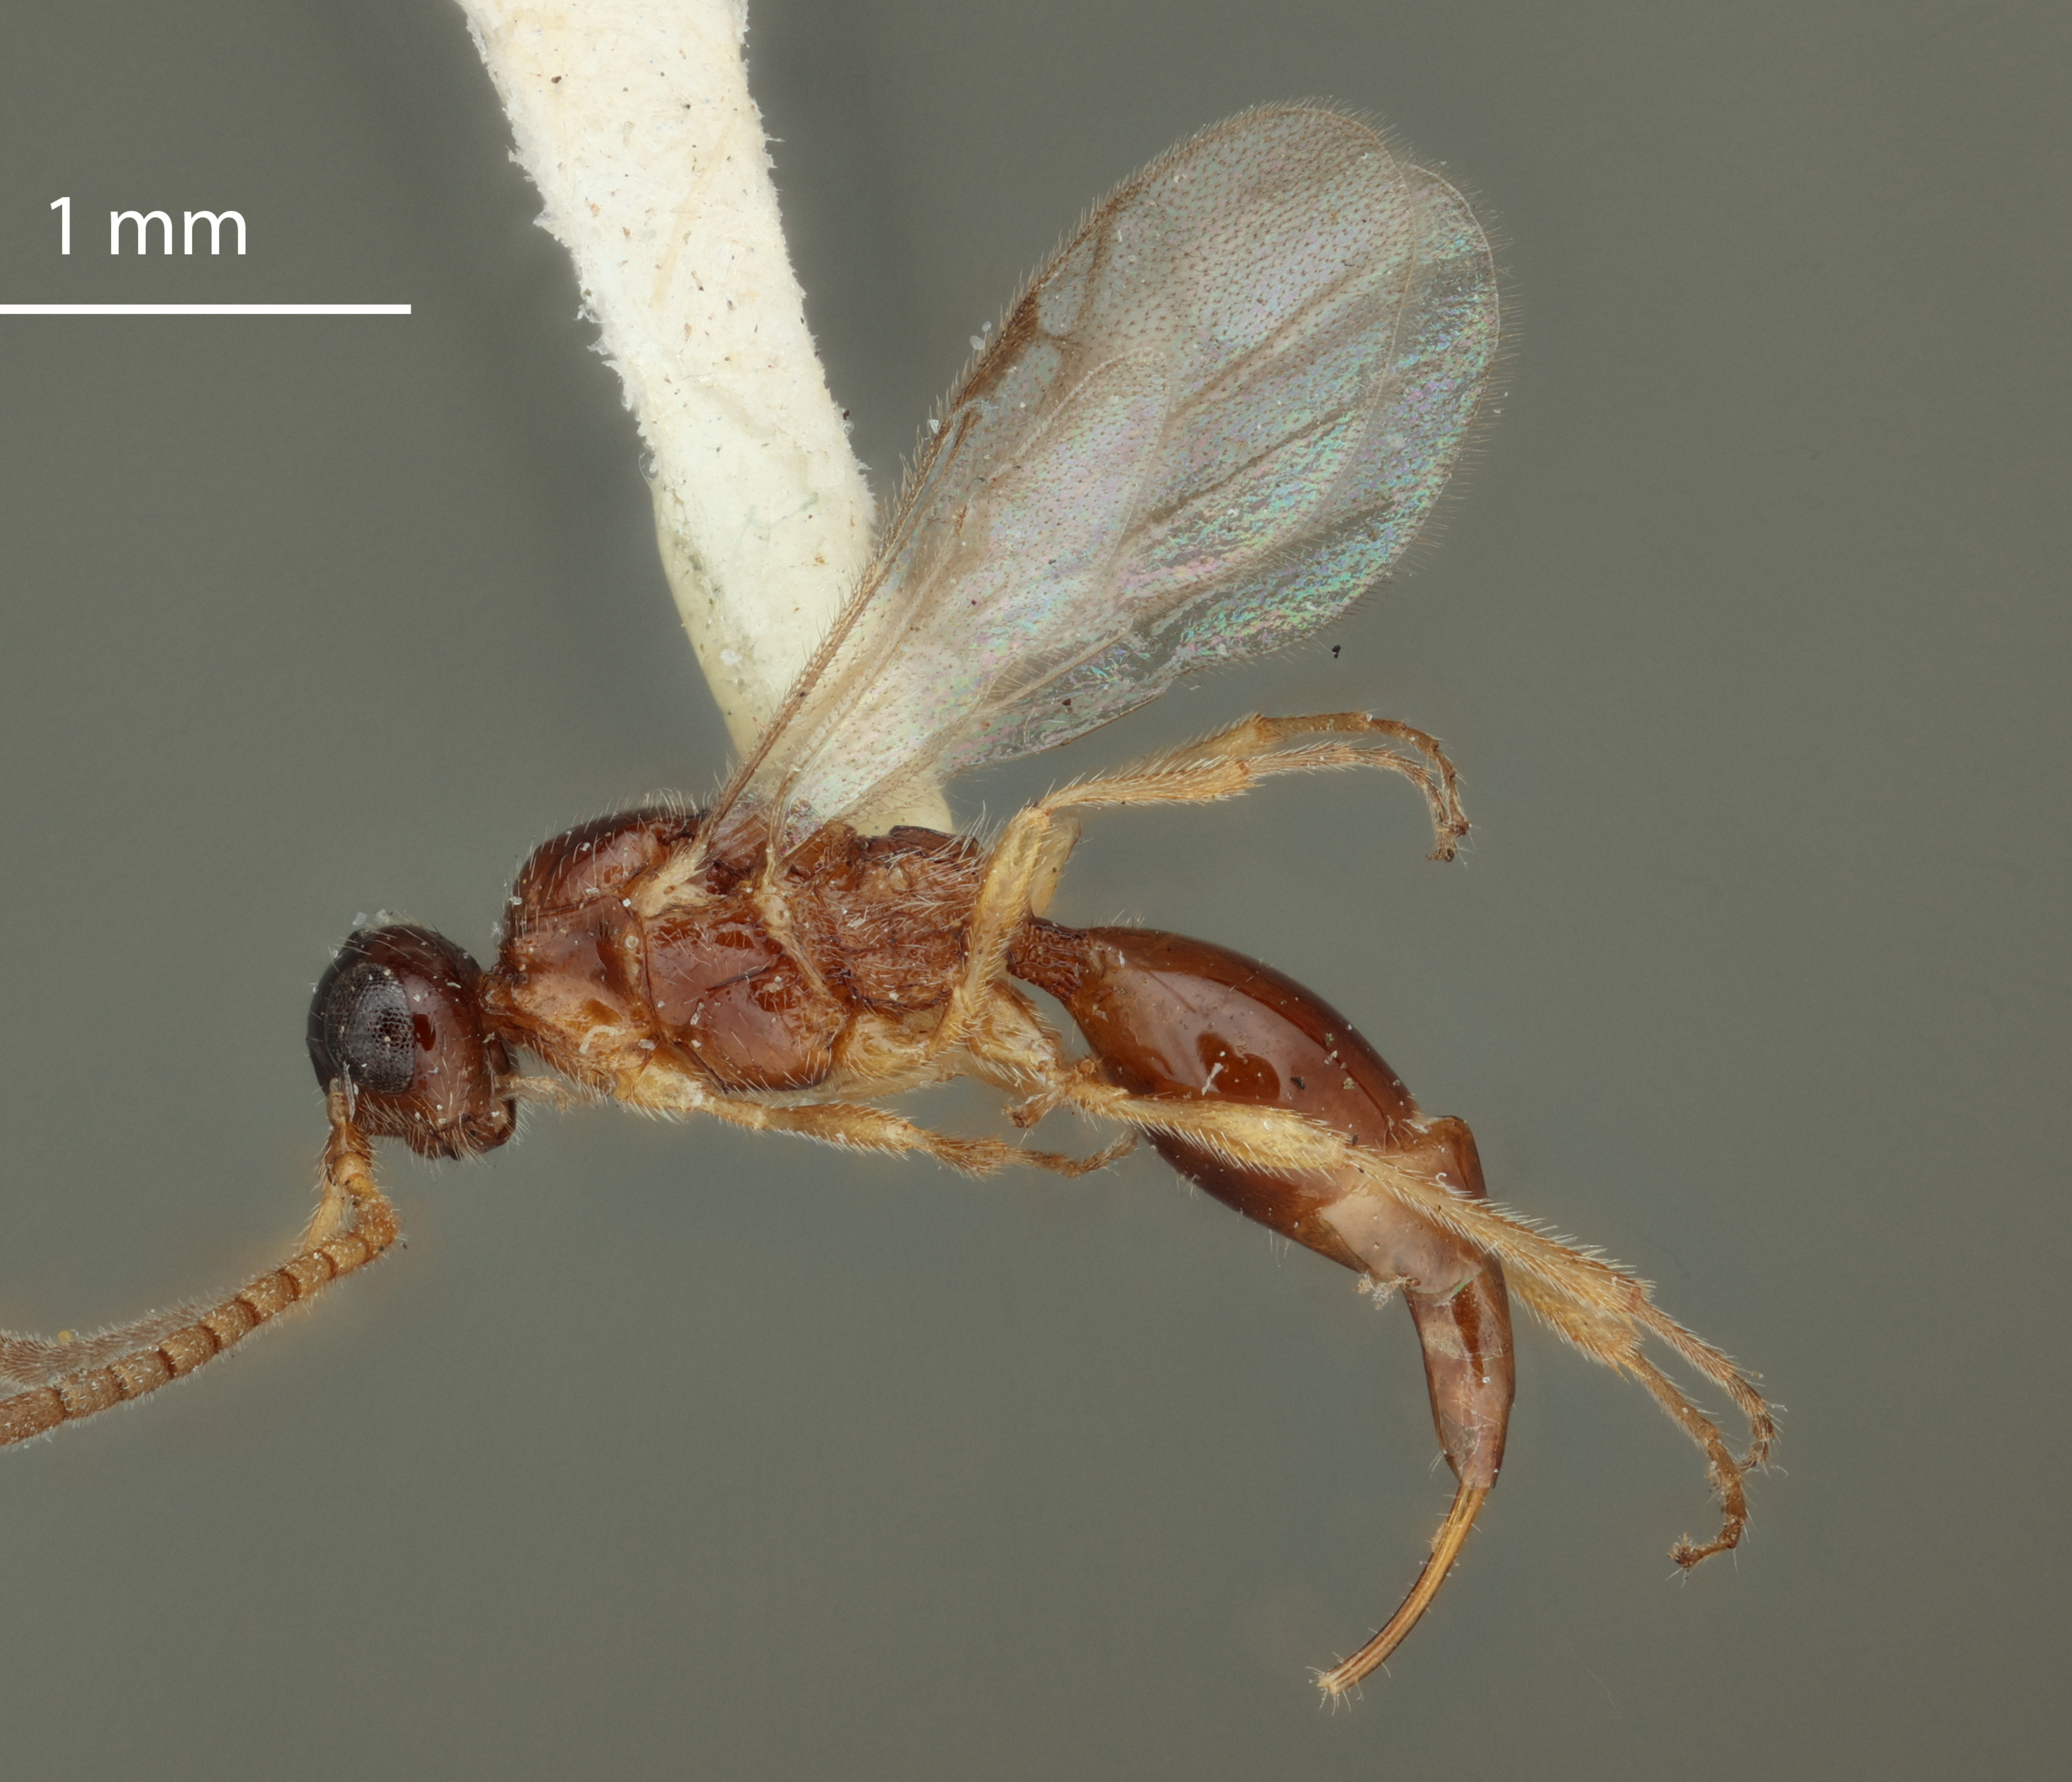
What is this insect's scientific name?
Disogmus obsoletus
